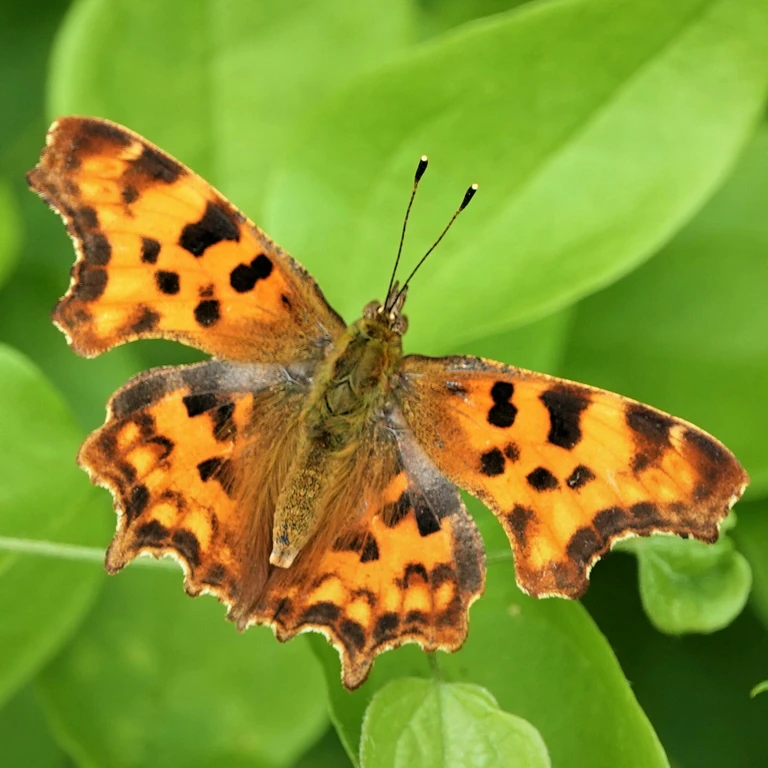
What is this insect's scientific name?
Polygonia c-album
